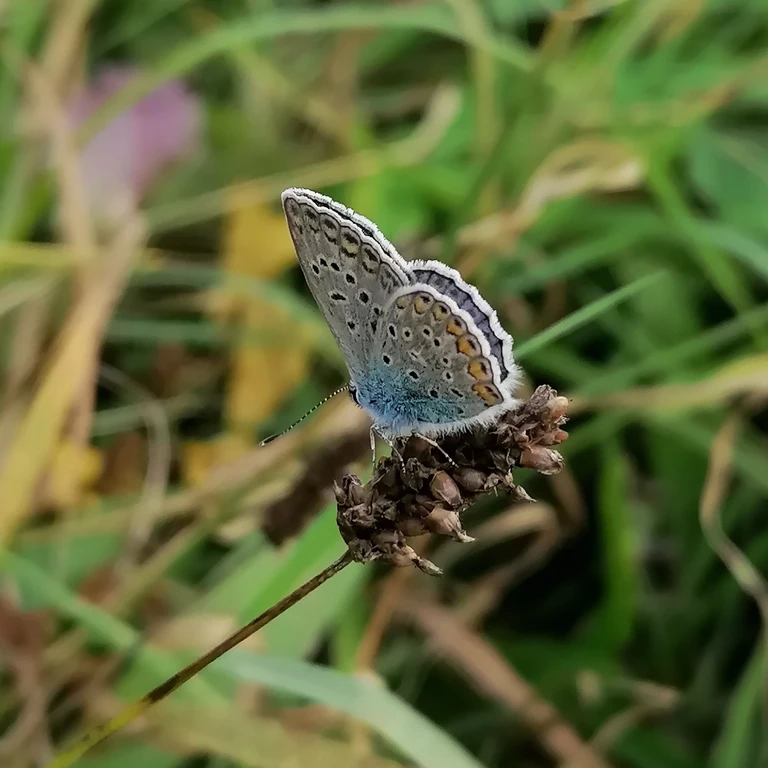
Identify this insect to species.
Polyommatus icarus
